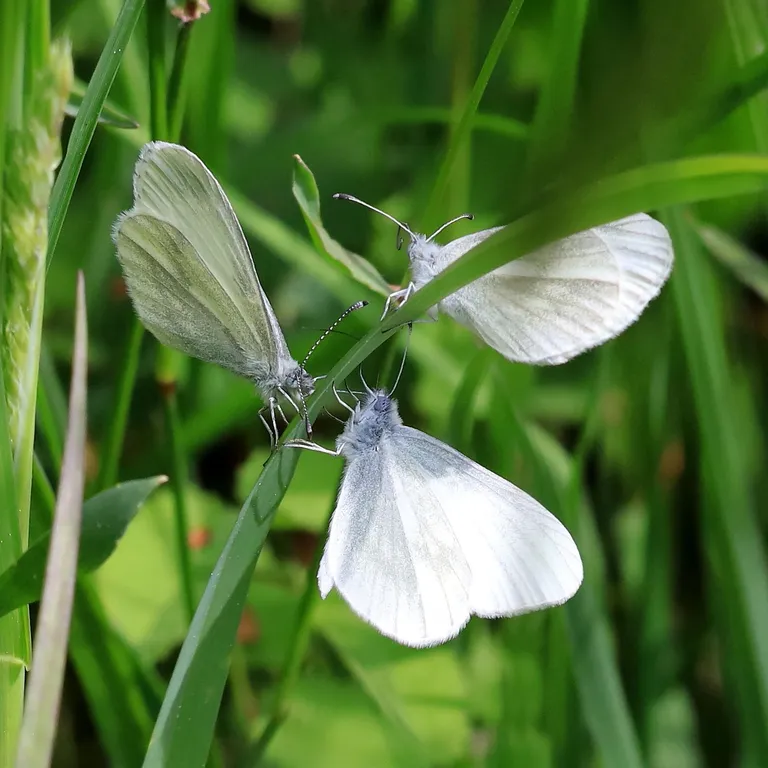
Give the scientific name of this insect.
Leptidea sinapis/juvernica
